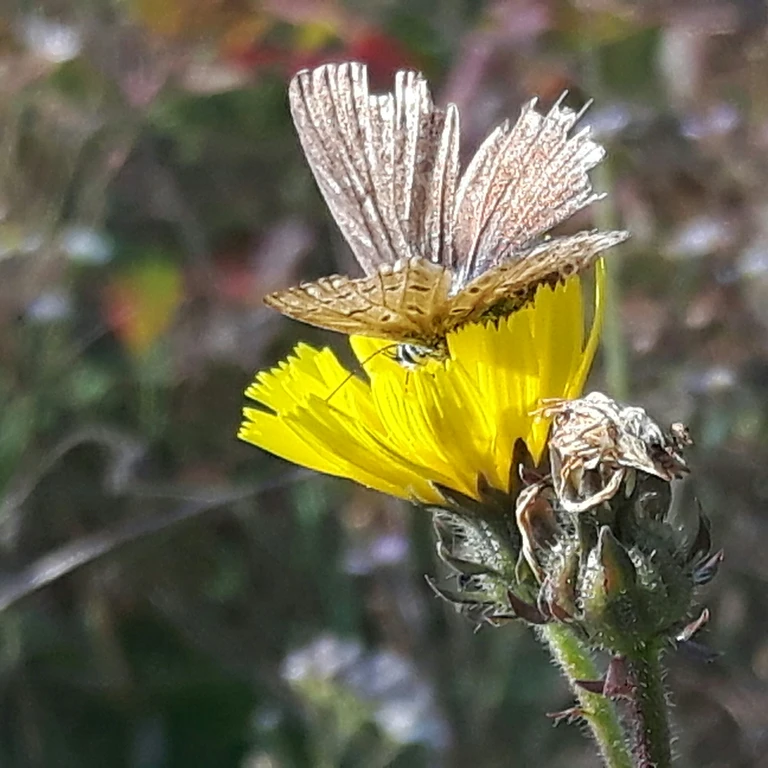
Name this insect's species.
Polyommatus icarus
